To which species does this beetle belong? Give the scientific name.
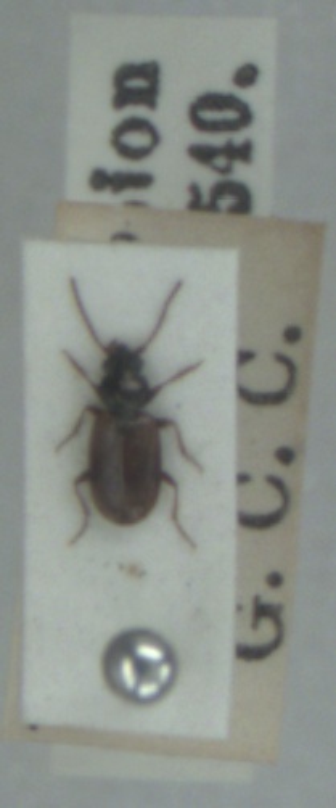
Bembidion ephippium
